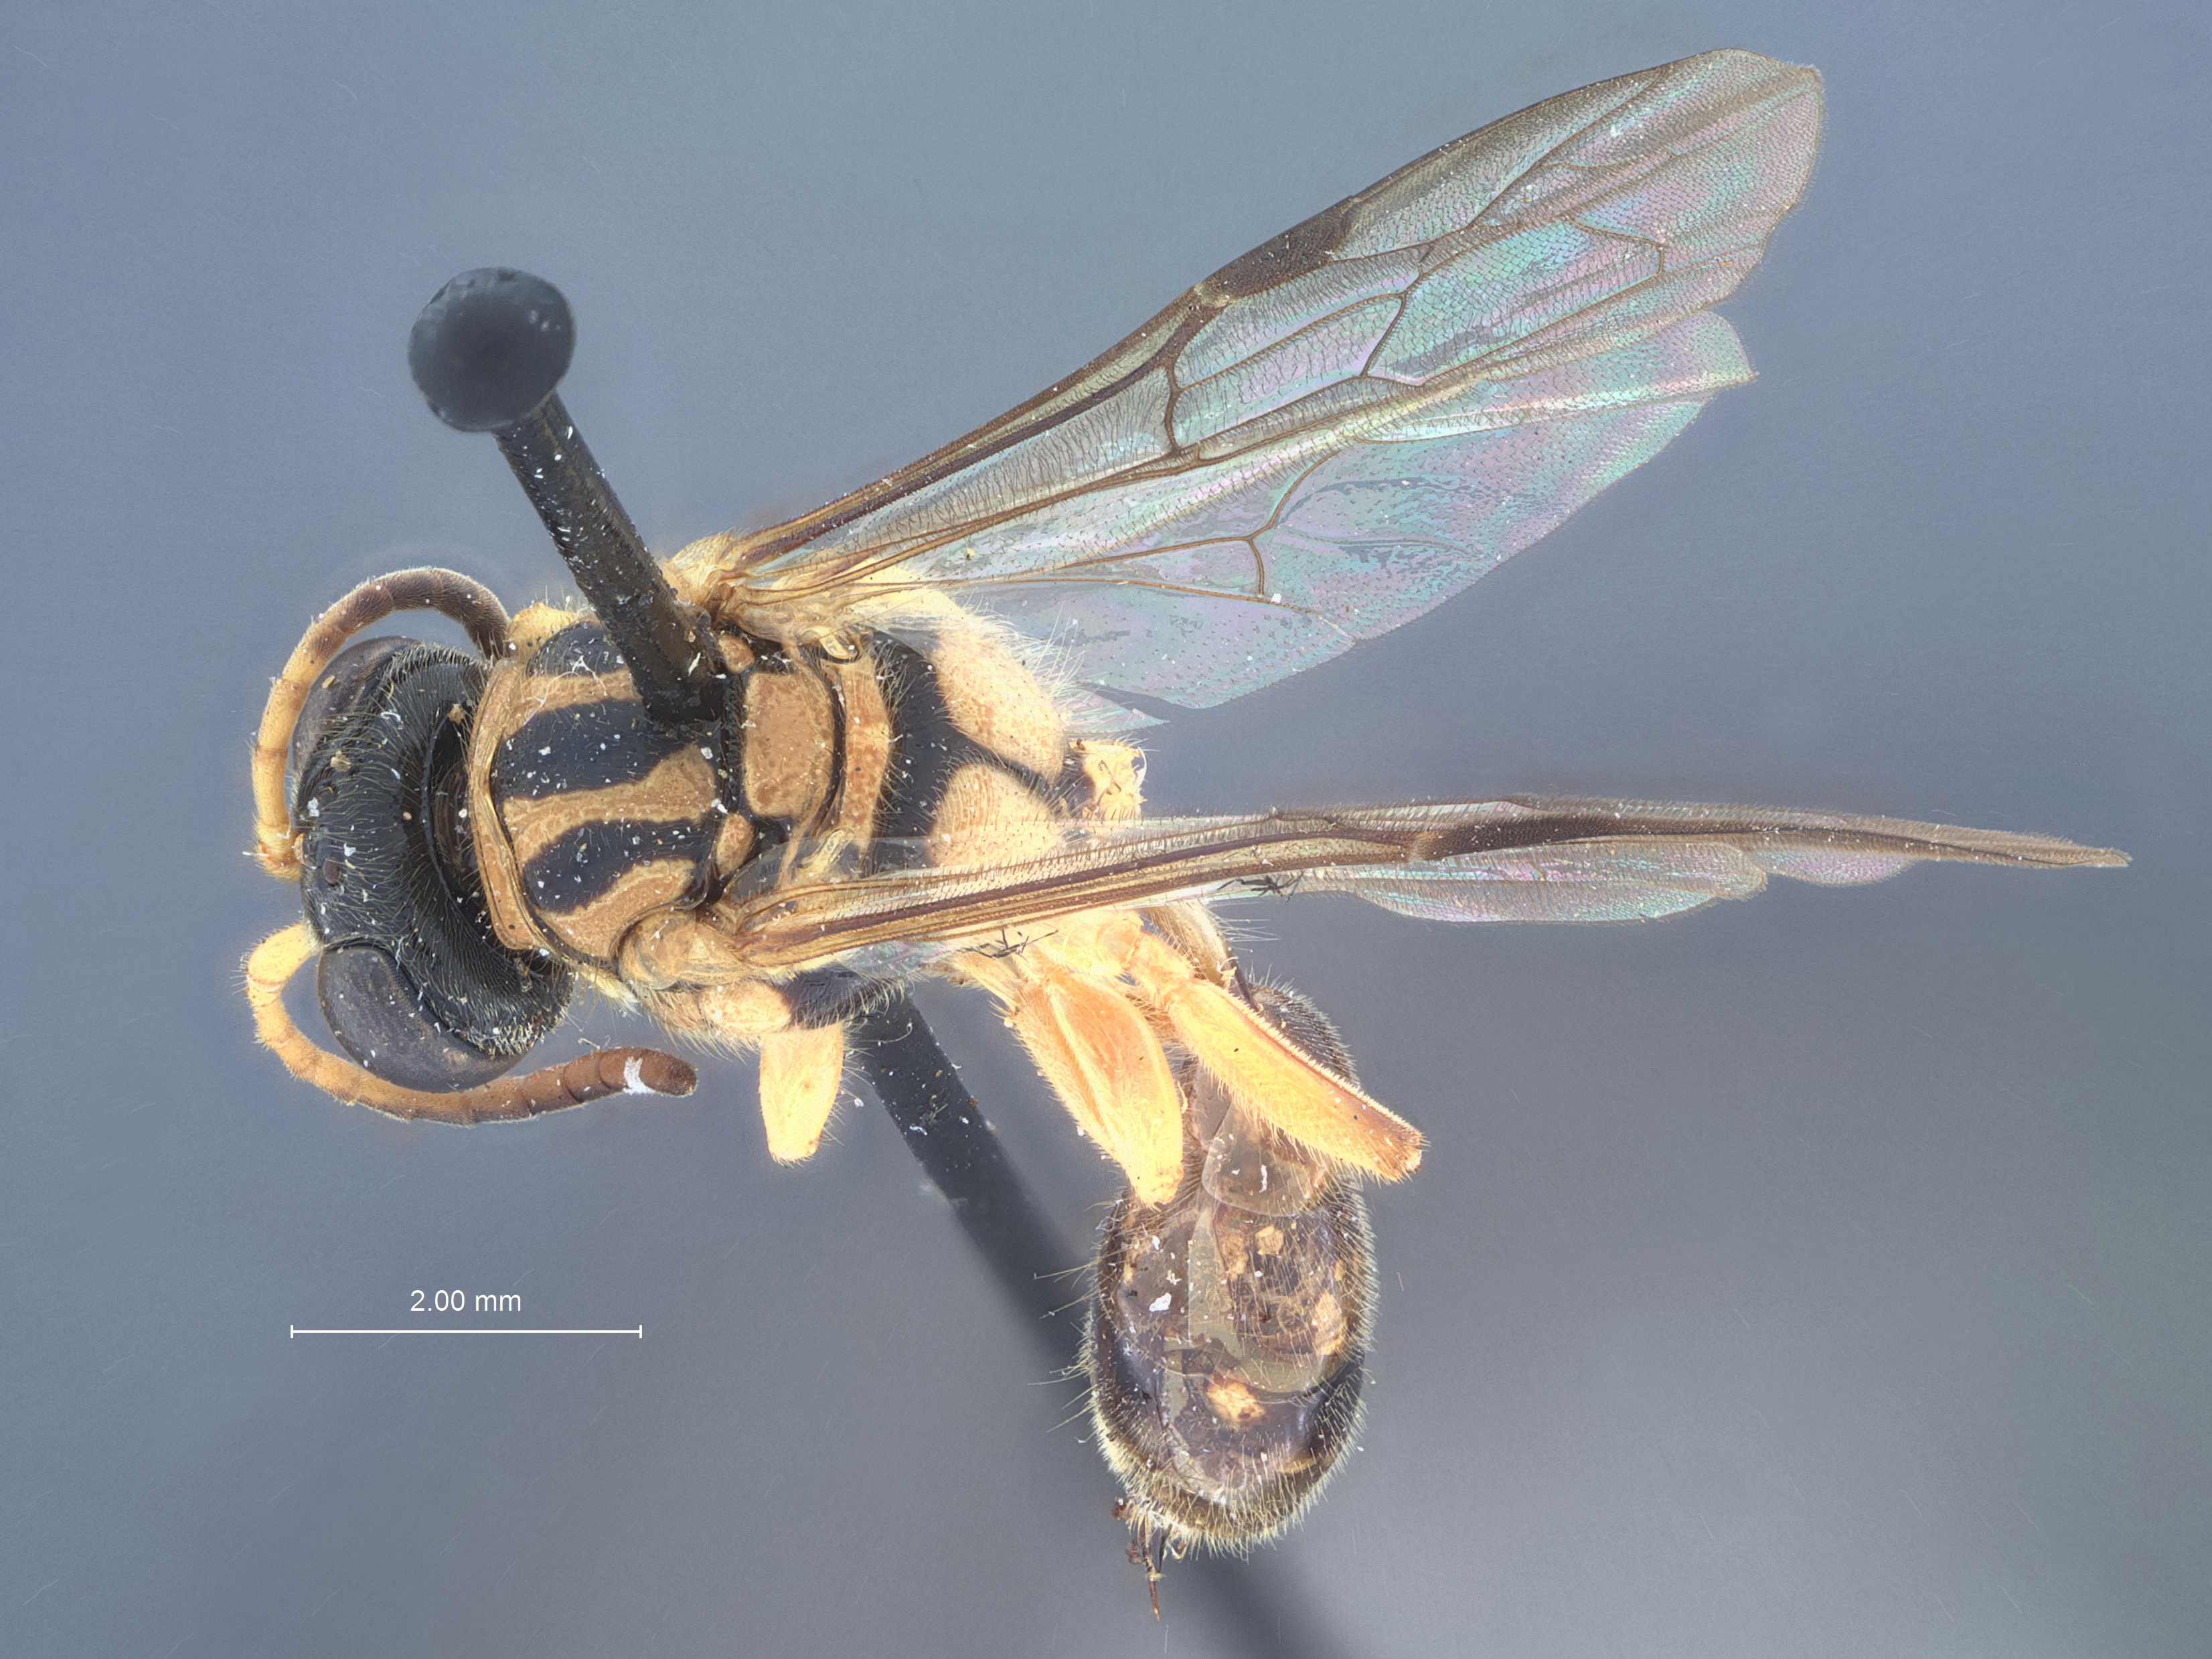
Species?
Psenulus nigrolineatus
